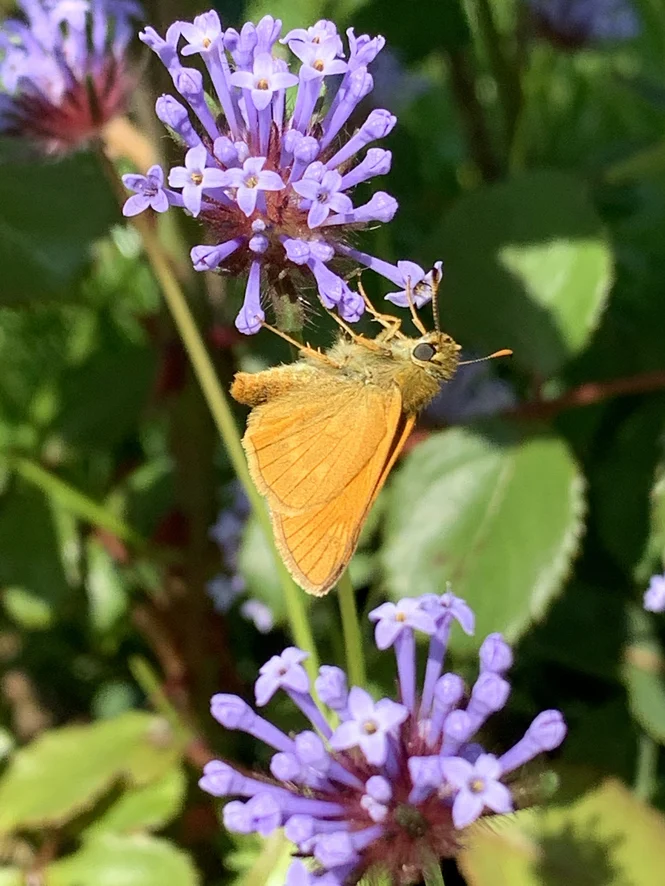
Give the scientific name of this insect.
Ochlodes sylvanus (also Ochlodes venata)
